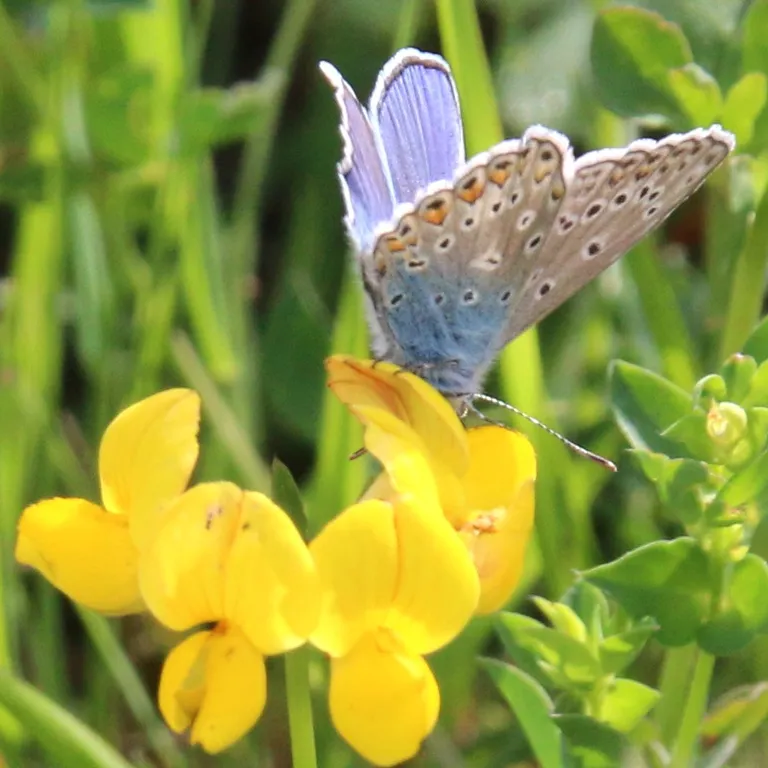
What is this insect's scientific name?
Polyommatus icarus
